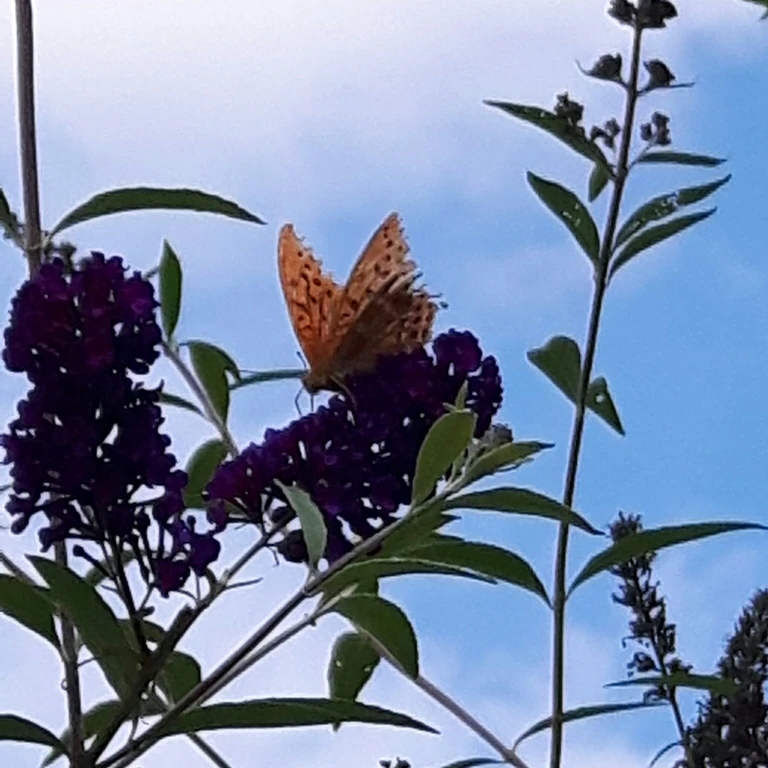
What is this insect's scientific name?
Argynnis paphia
